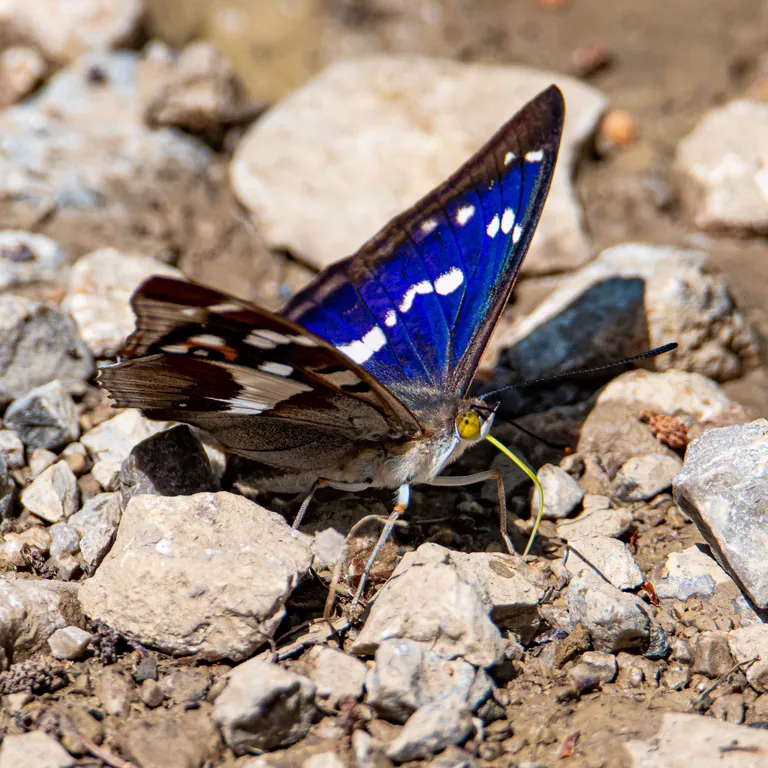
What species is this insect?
Apatura iris
